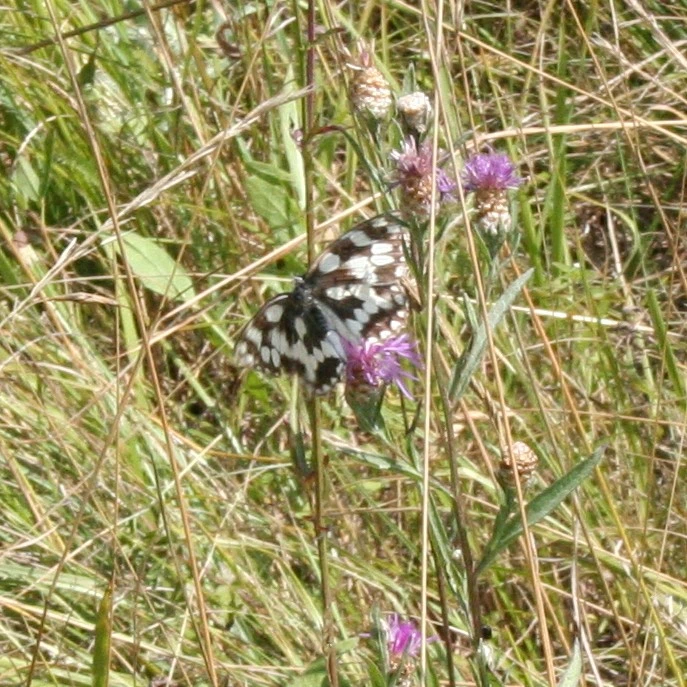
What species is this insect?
Melanargia galathea
